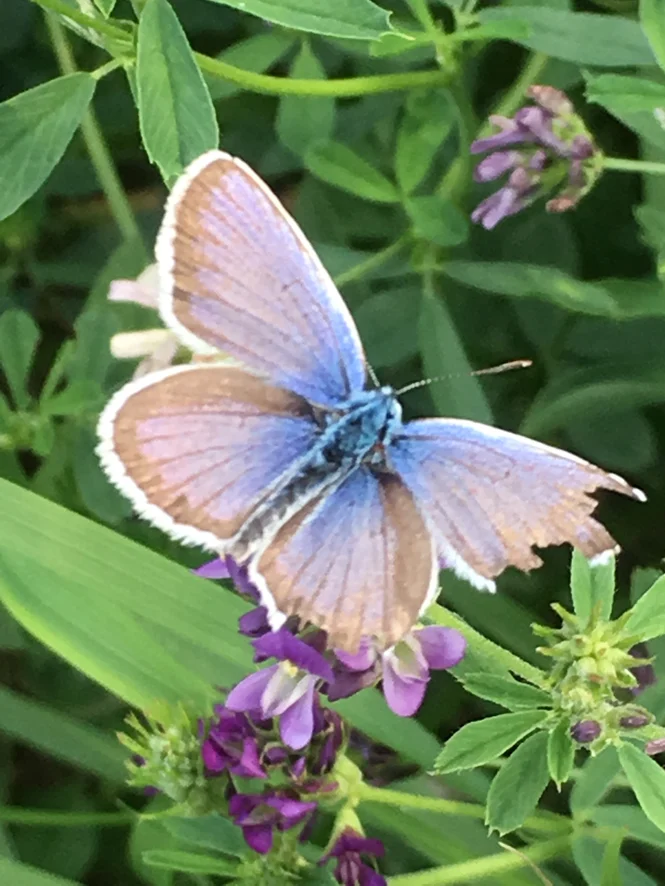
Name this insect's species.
Plebejus argus
